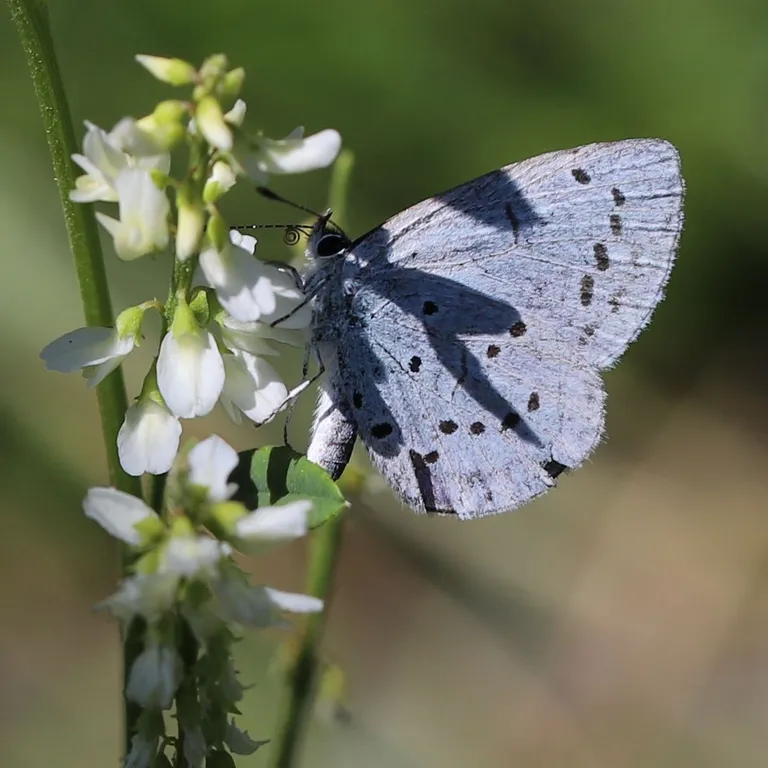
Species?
Celastrina argiolus
